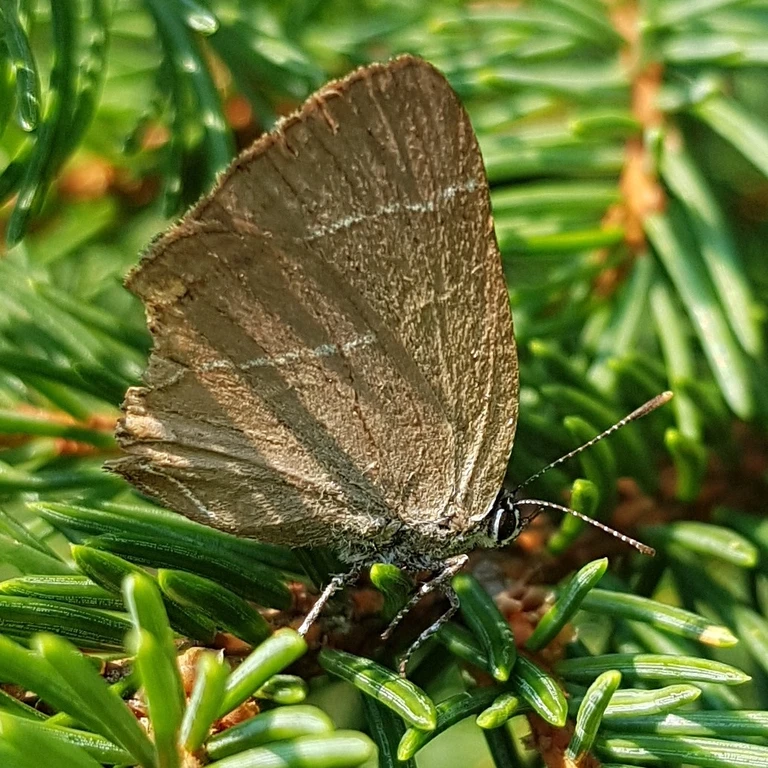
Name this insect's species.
Satyrium w-album
